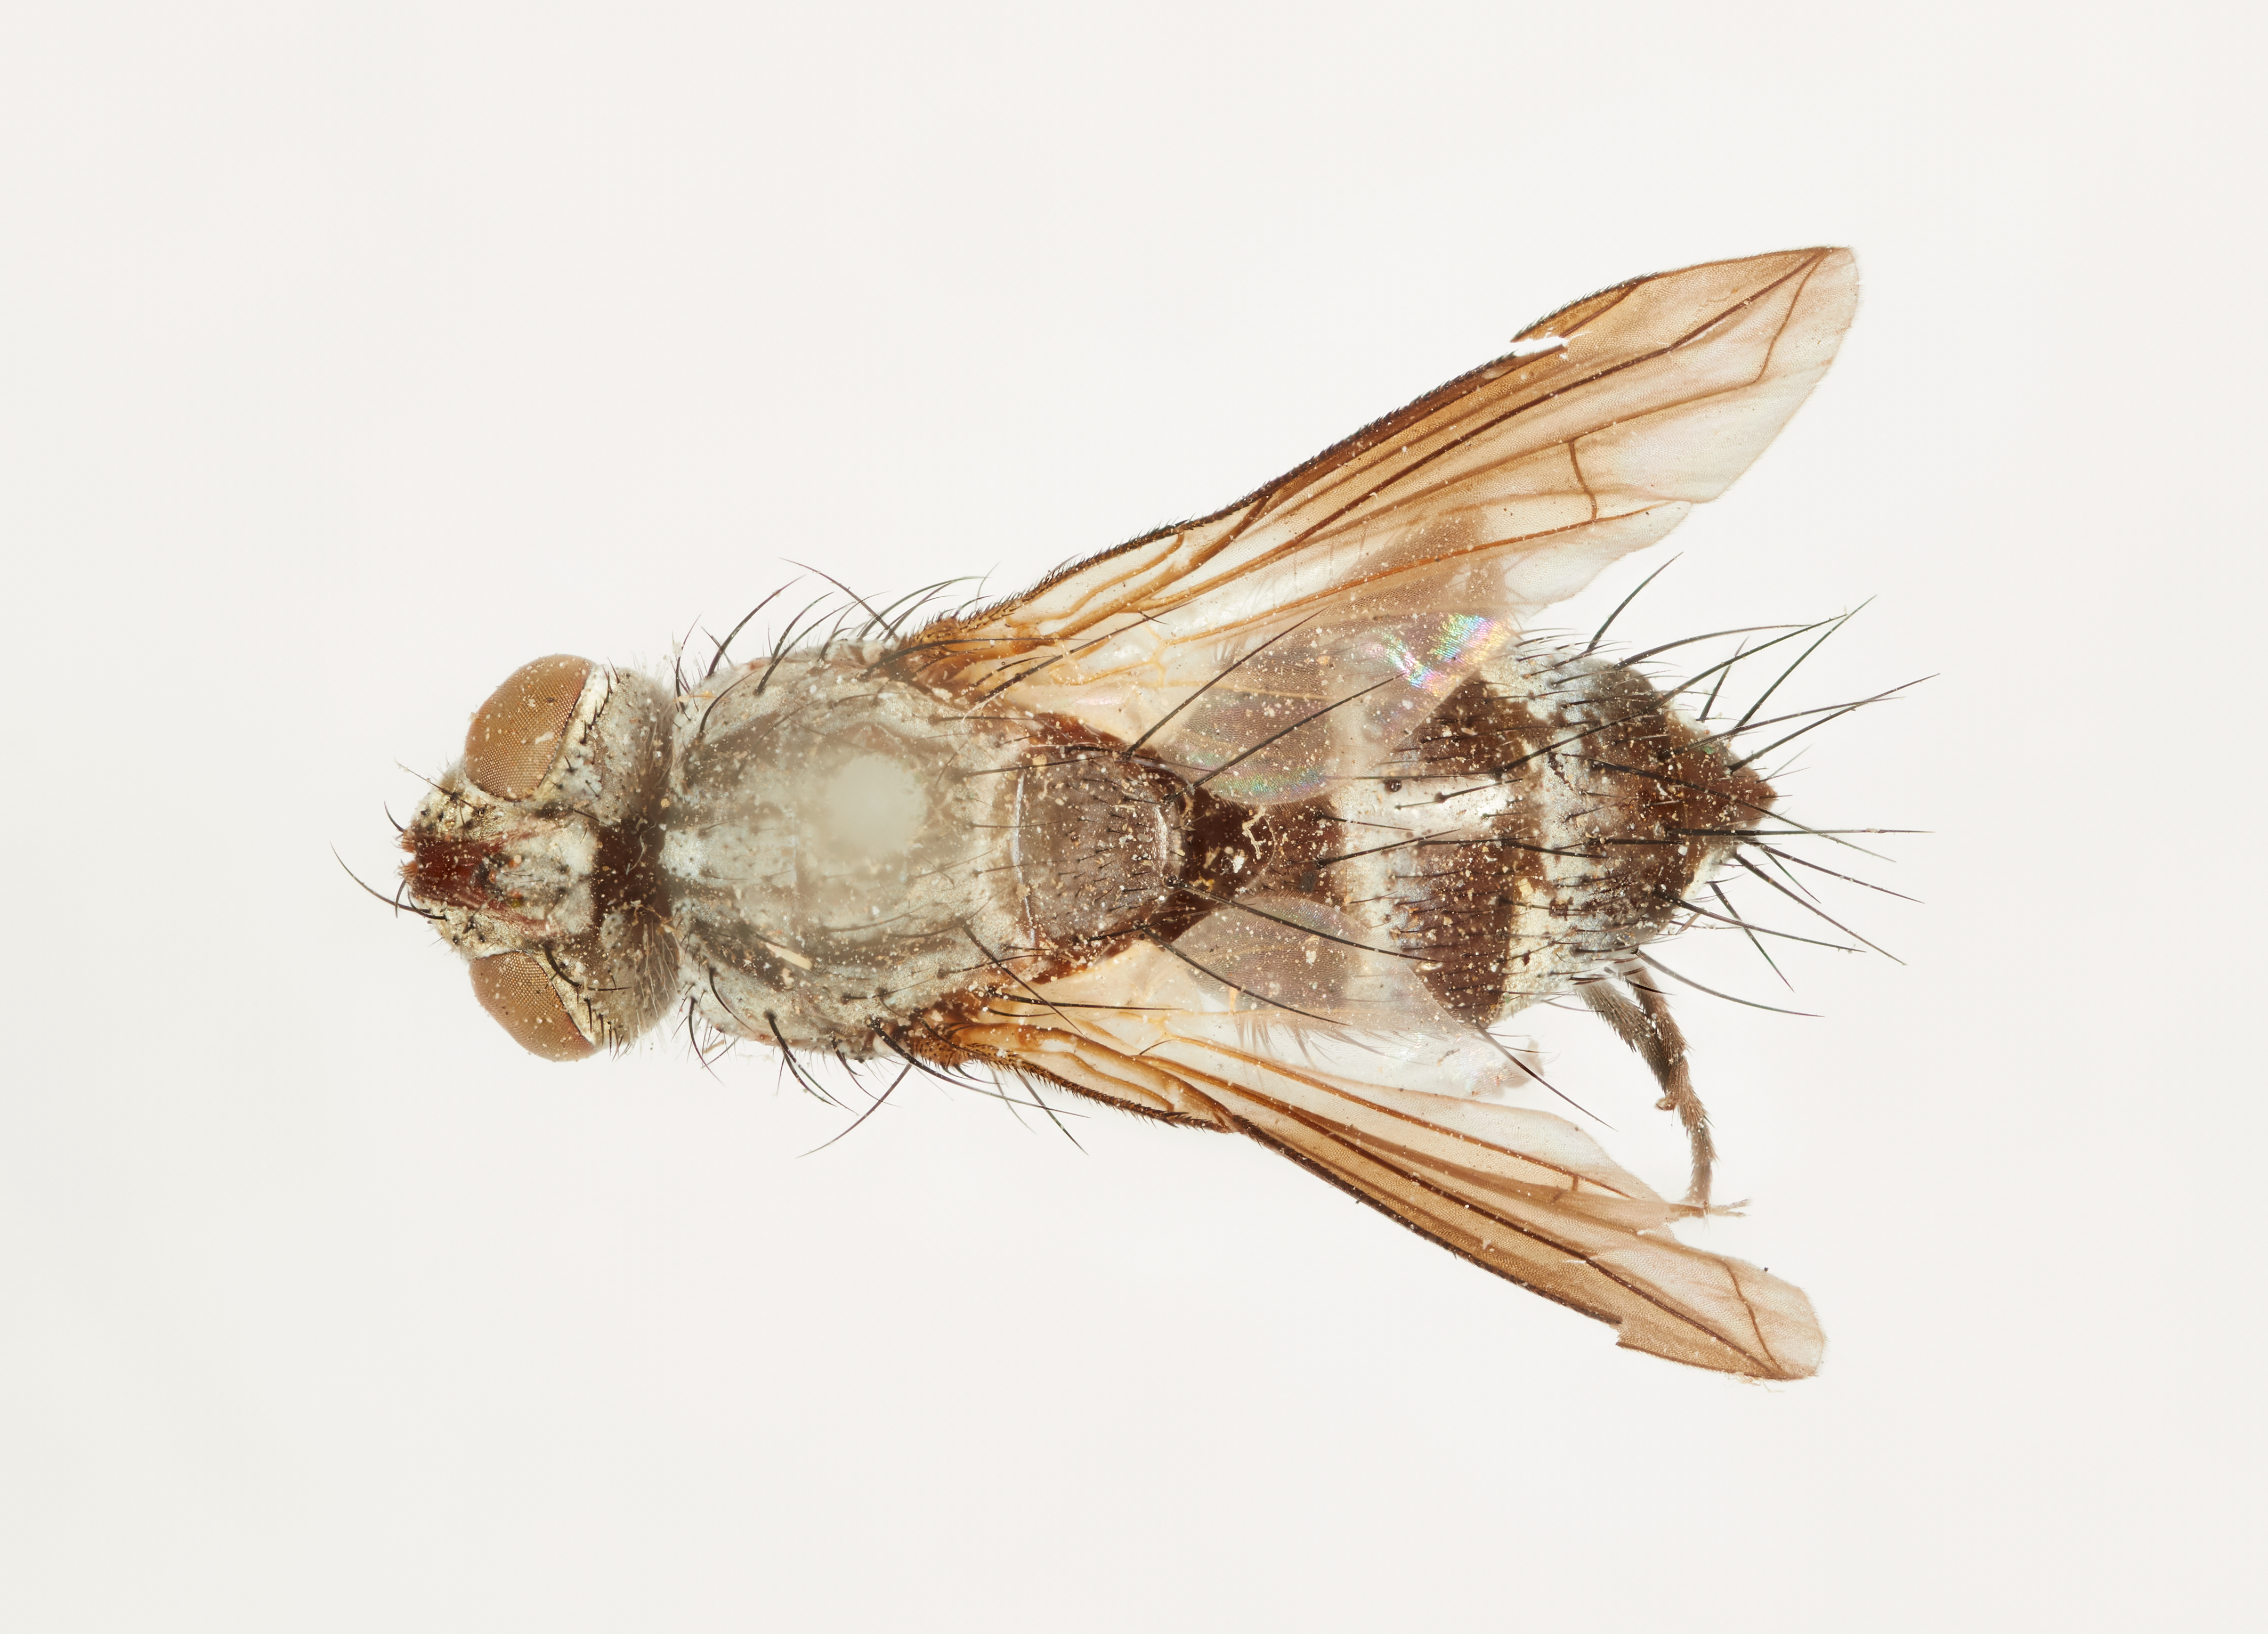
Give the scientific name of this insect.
Admontia nasoni
